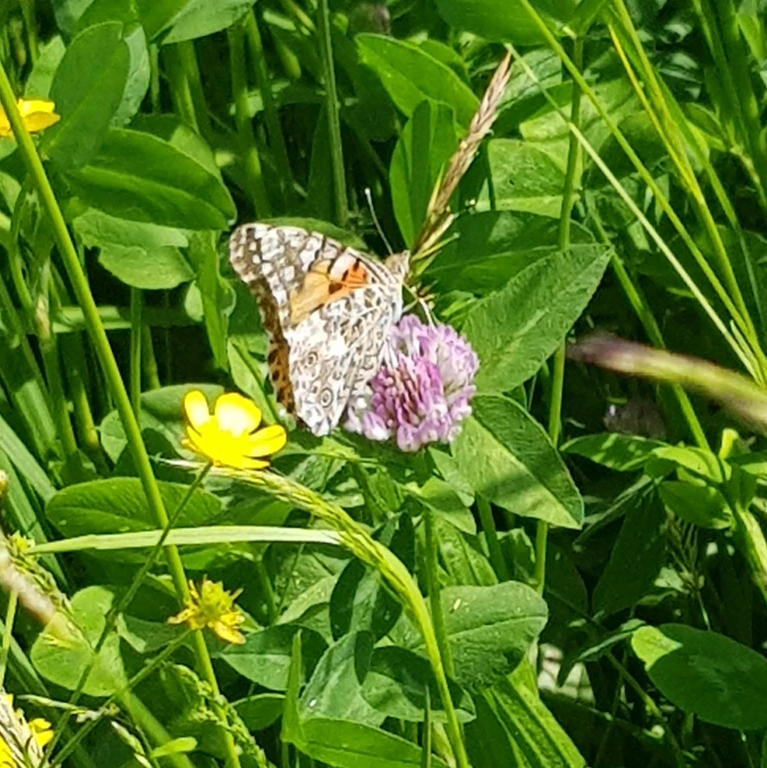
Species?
Vanessa cardui
